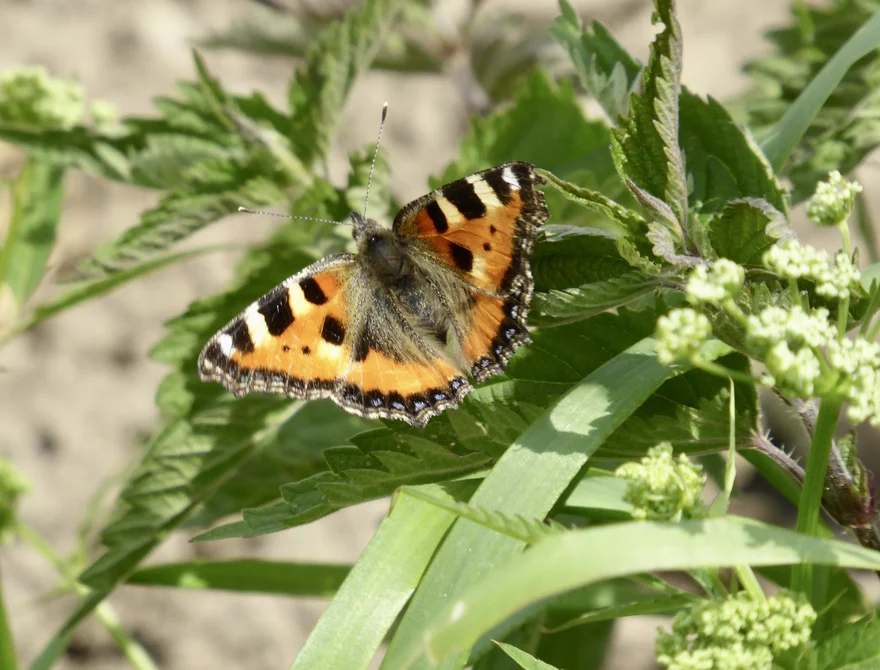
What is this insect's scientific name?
Aglais urticae
